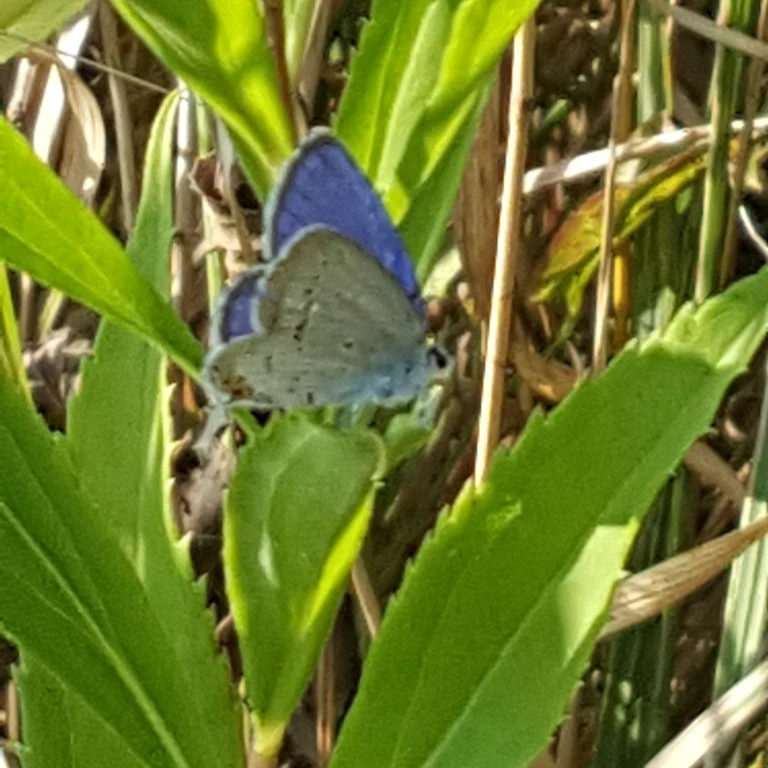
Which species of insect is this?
Cupido argiades (also Elkalyce argiades)
